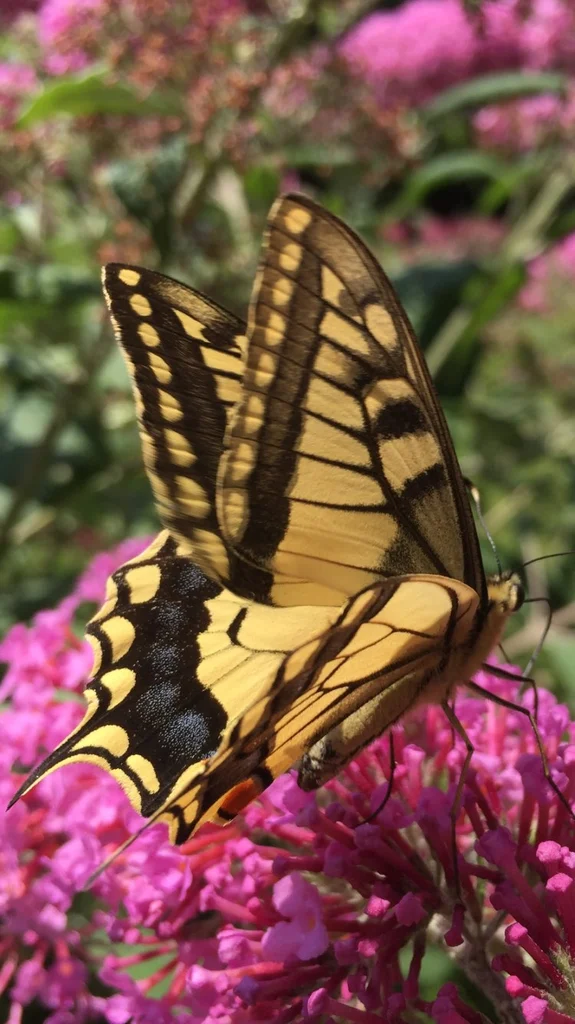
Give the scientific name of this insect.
Papilio machaon
